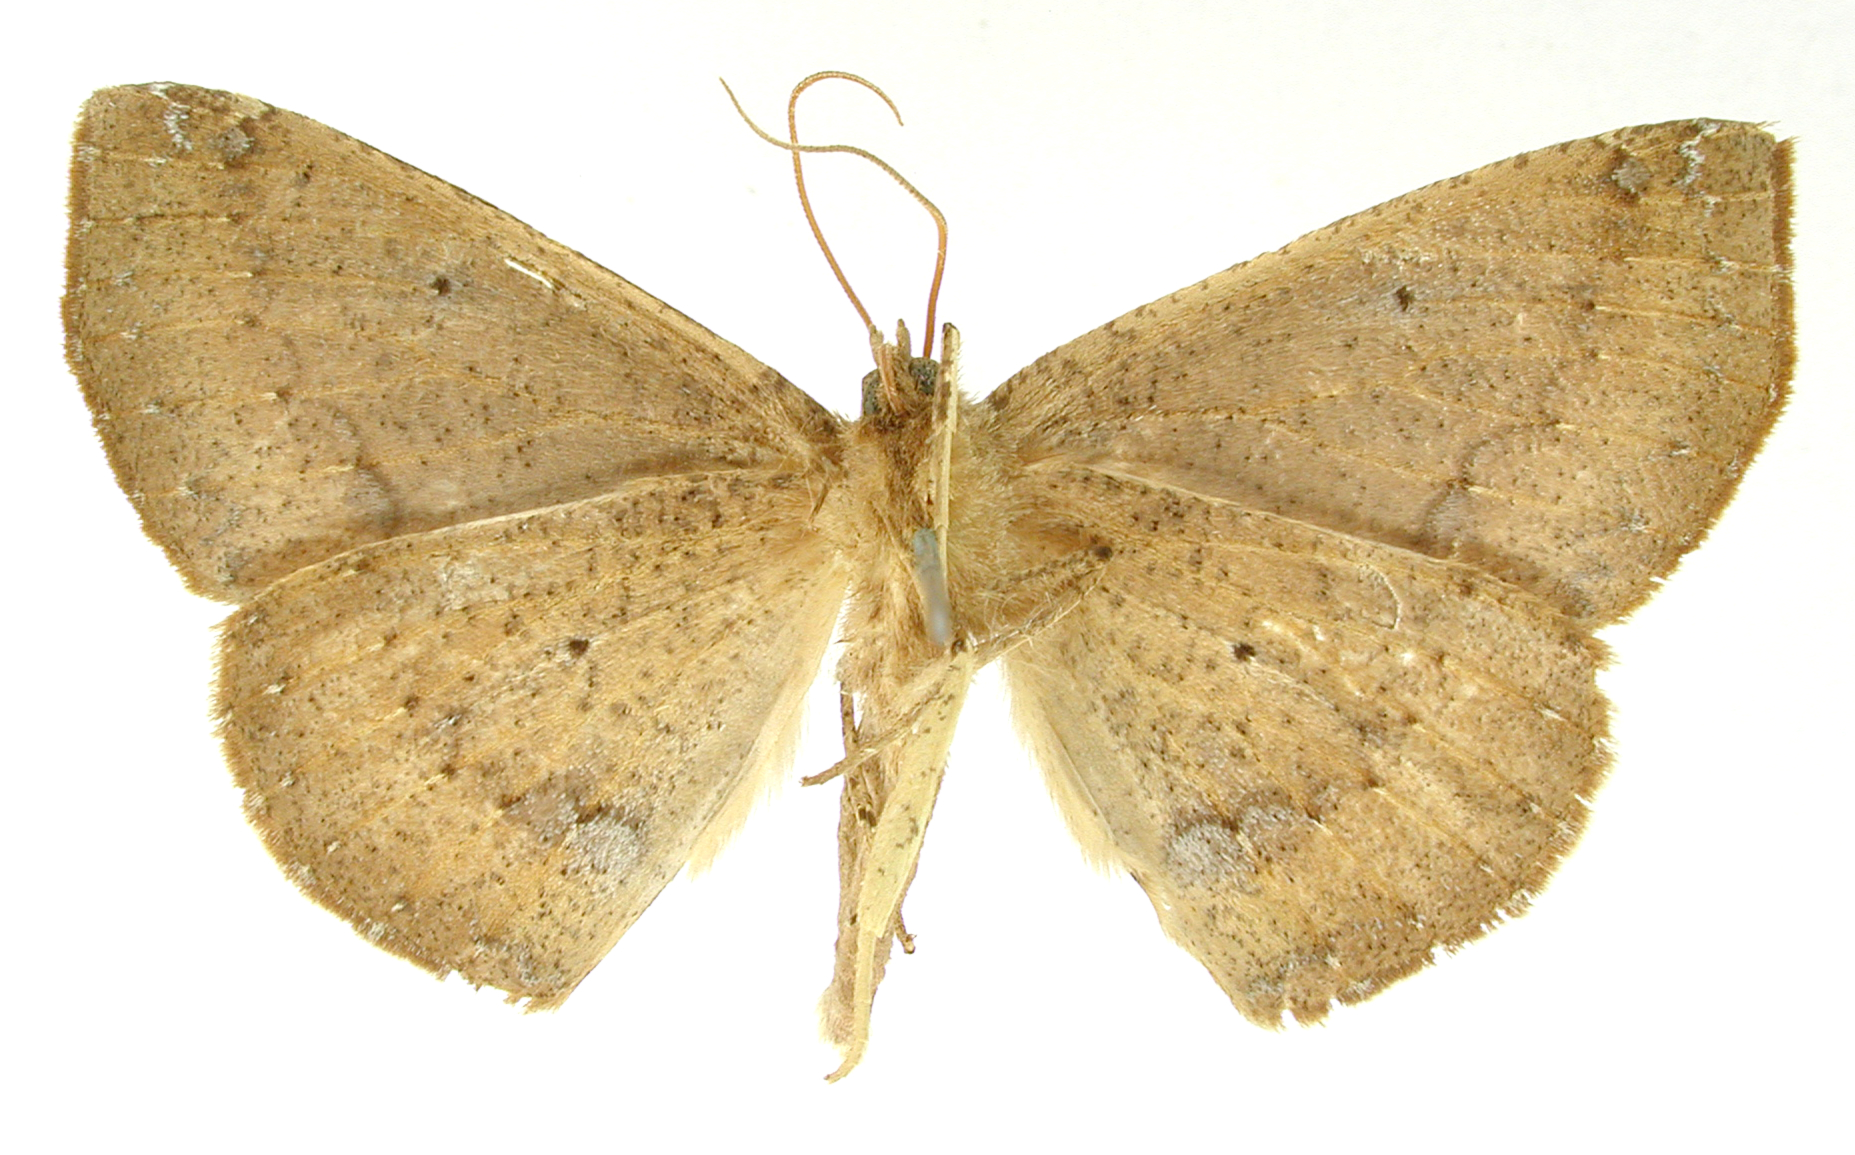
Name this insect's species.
Ira domingaria
